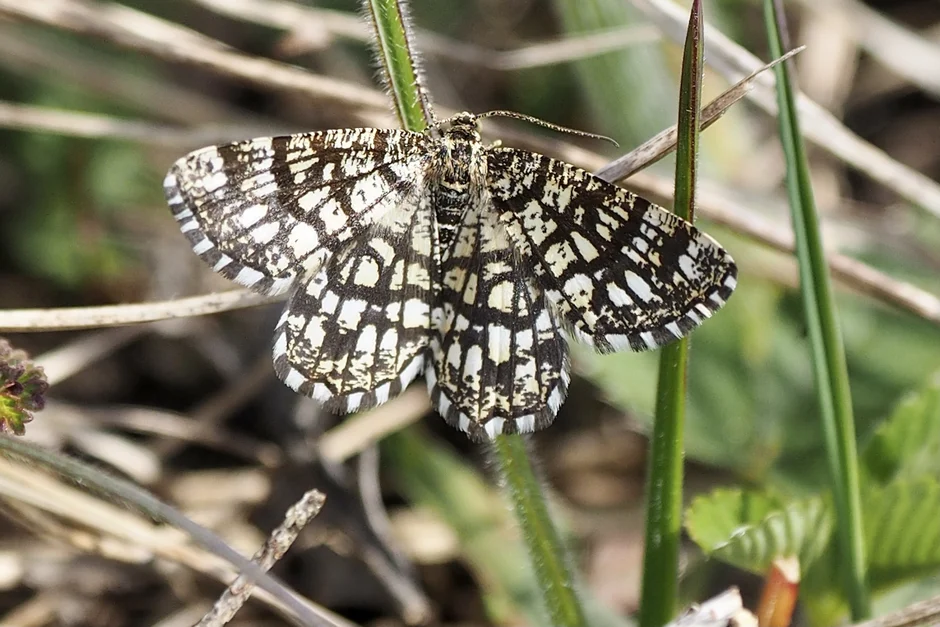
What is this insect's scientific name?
Chiasmia clathrata
